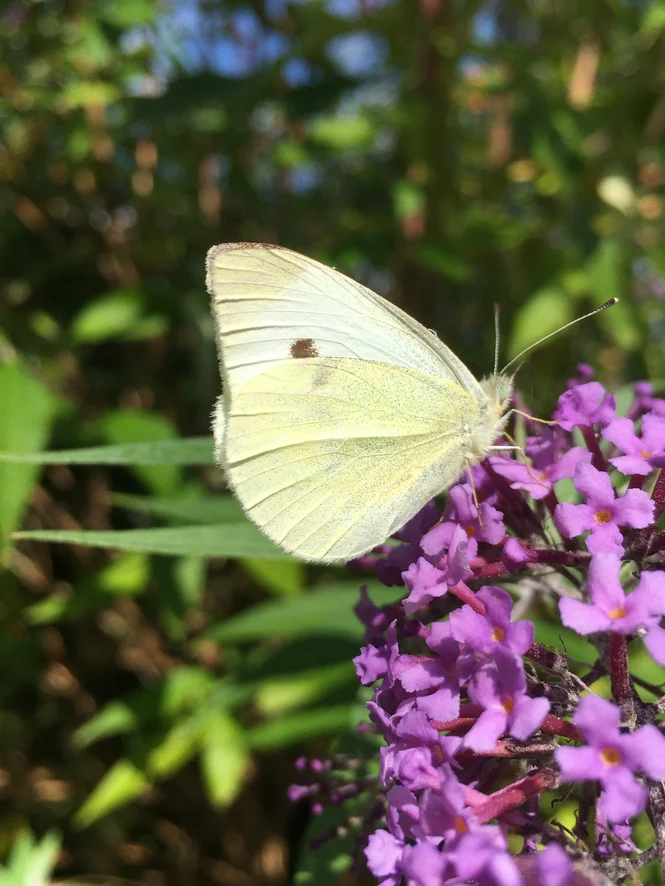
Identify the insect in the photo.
Pieris brassicae
